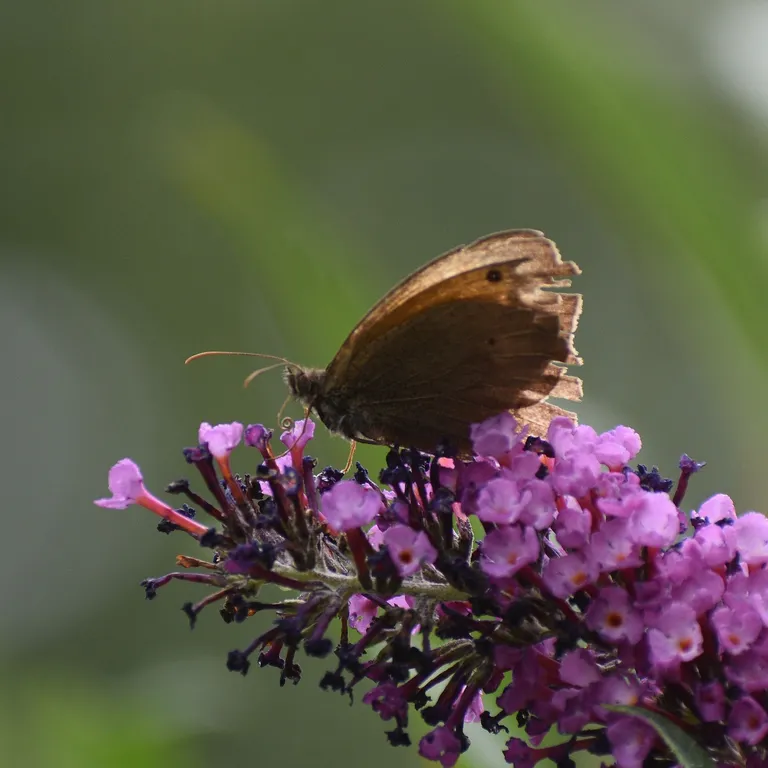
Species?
Maniola jurtina
